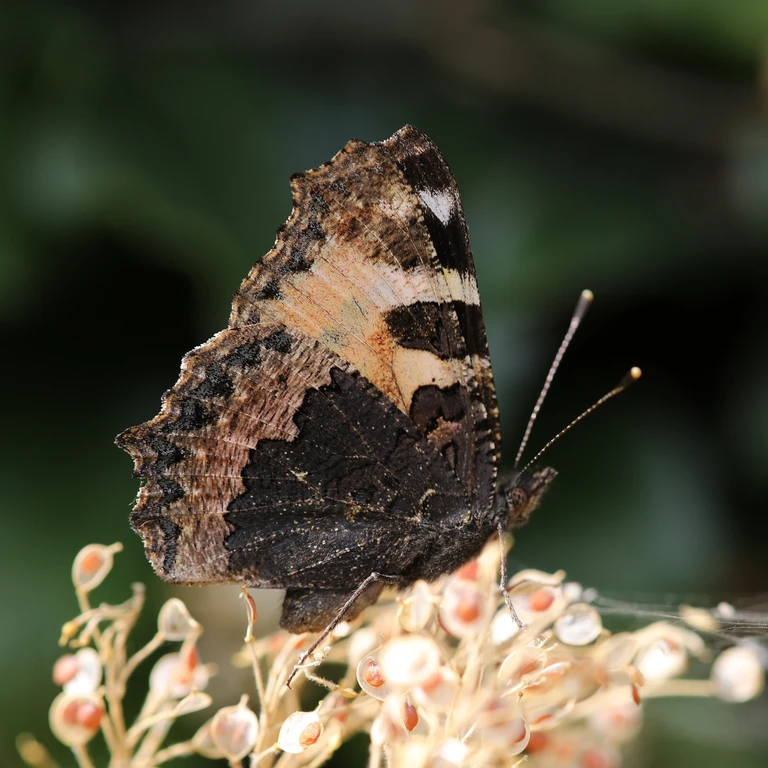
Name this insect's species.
Aglais urticae
